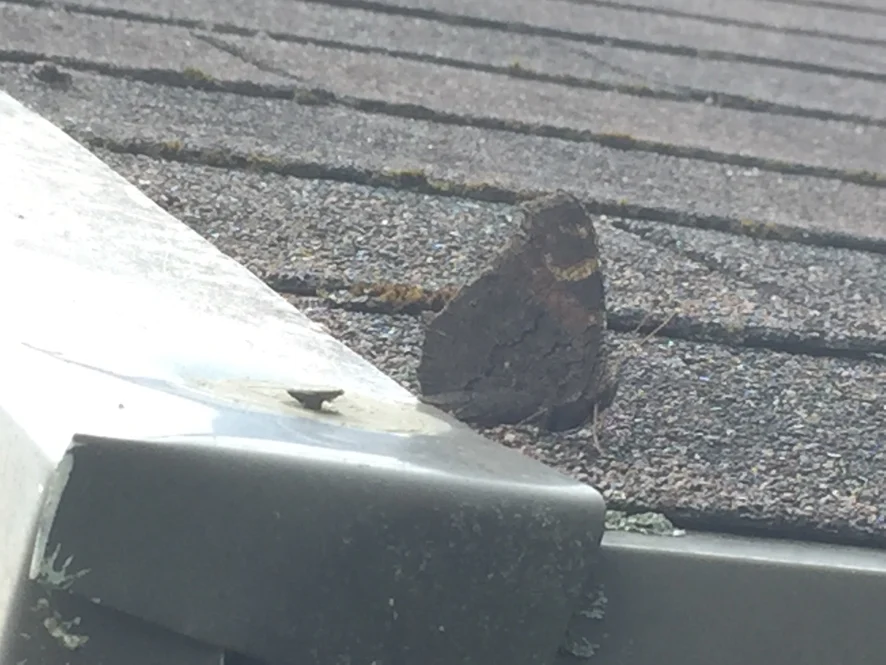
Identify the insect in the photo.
Aglais io
